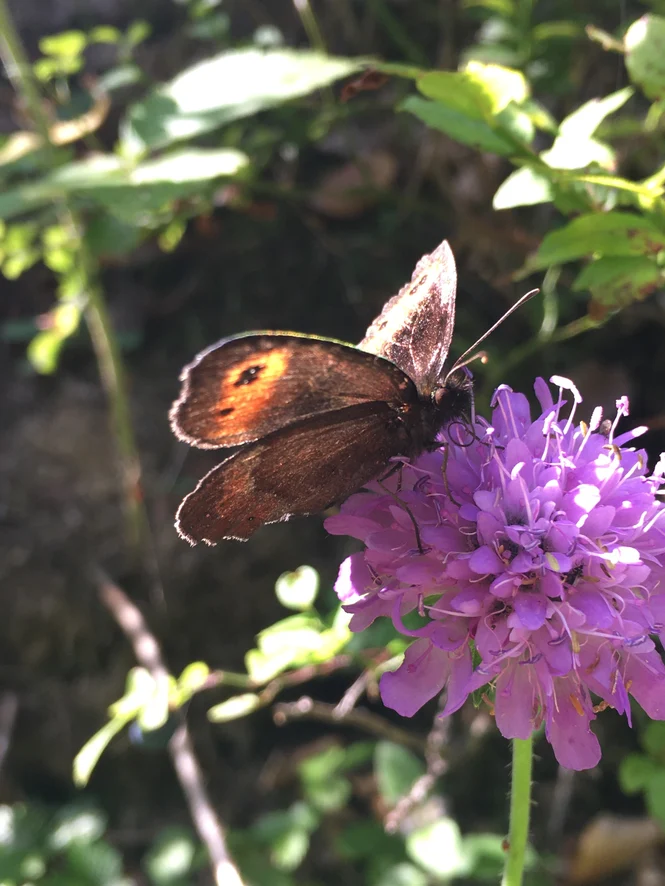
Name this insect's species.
Erebia aethiops
